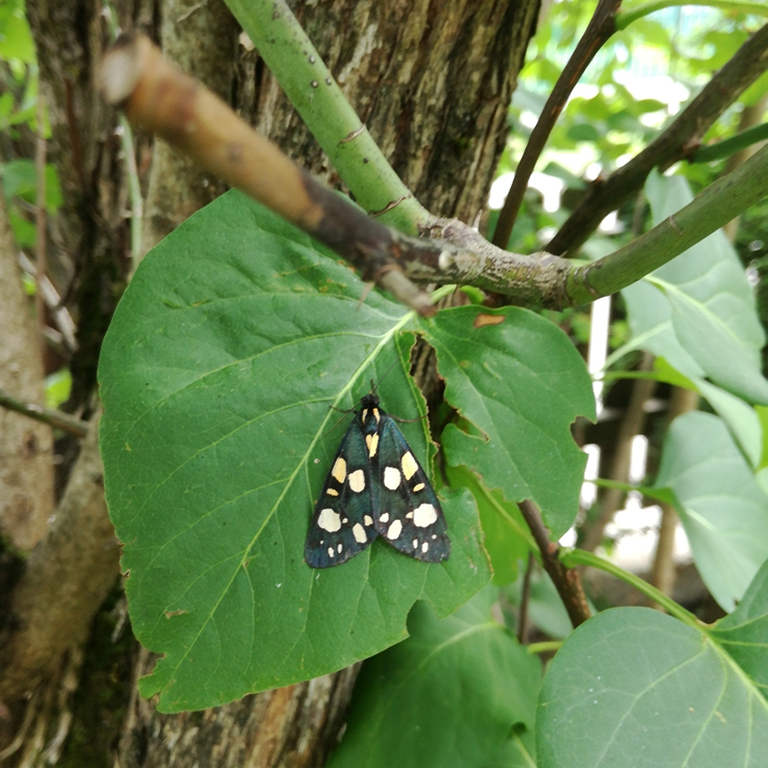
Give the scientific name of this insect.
Callimorpha dominula
